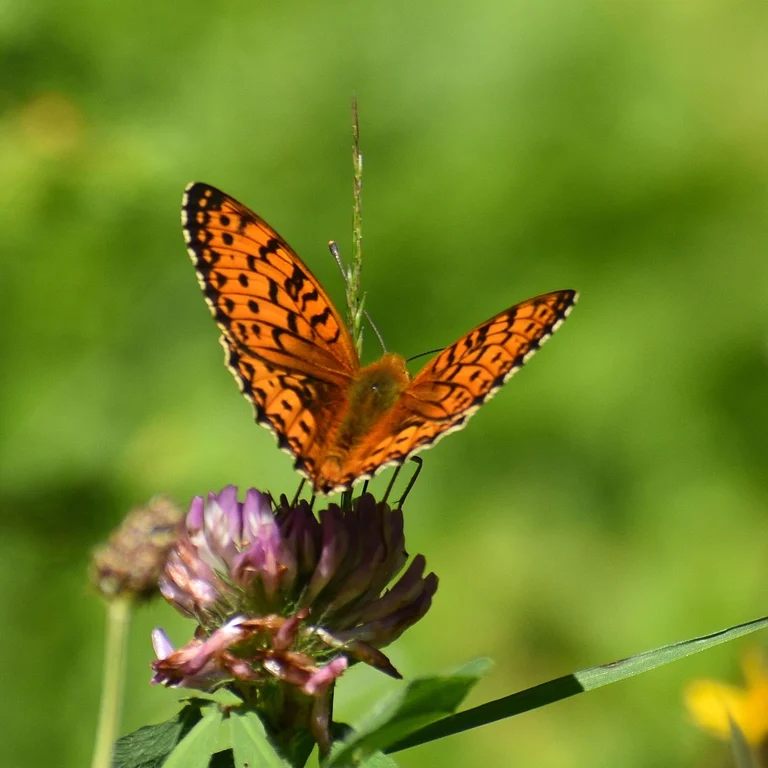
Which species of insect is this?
Speyeria aglaja
